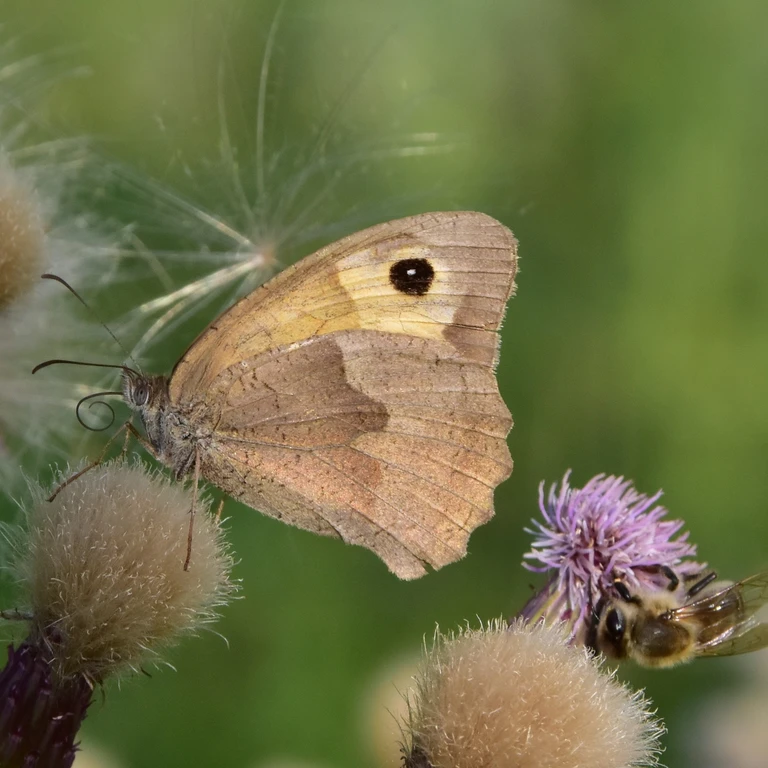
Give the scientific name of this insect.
Maniola jurtina
